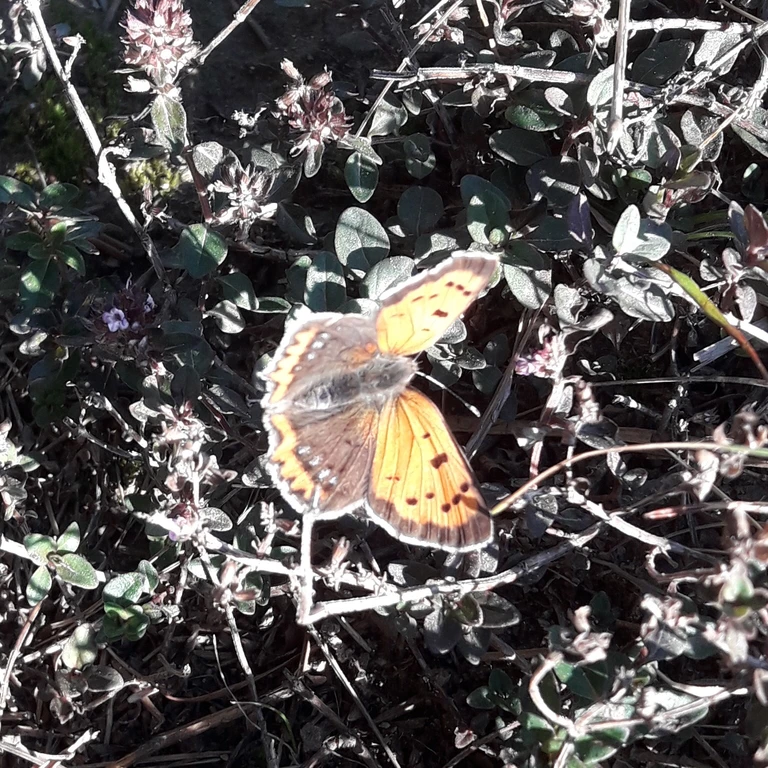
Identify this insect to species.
Lycaena phlaeas
